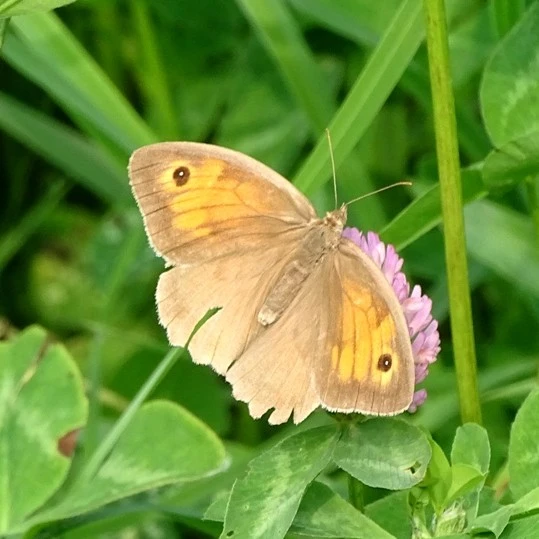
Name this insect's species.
Maniola jurtina
